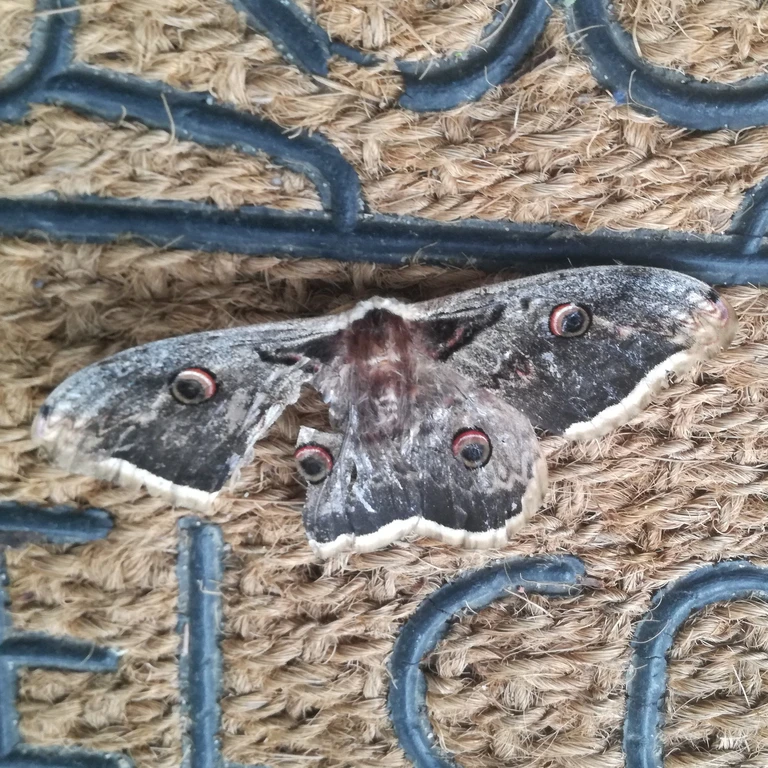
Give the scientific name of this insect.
Saturnia pyri
